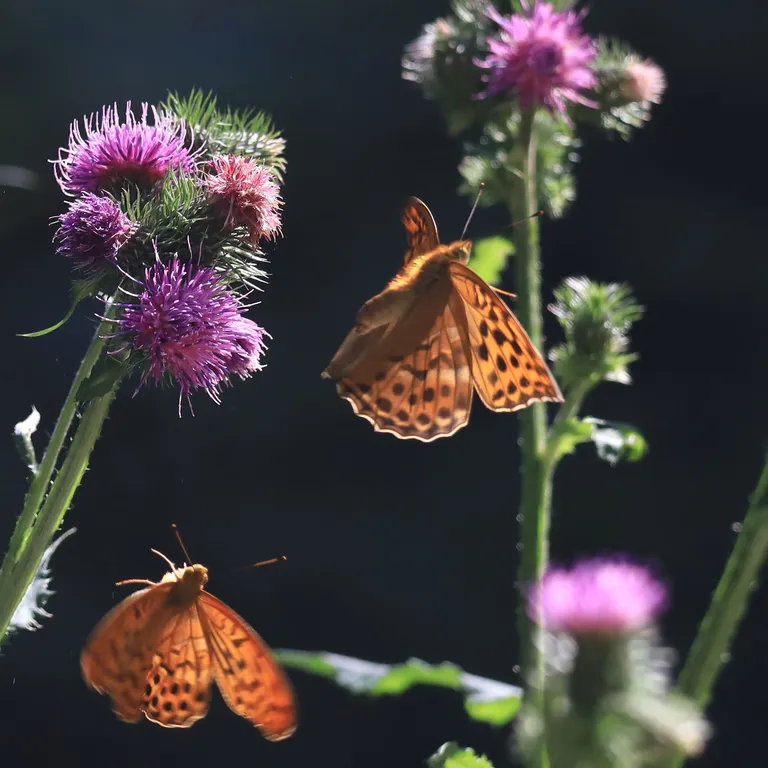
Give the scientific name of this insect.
Argynnis paphia
